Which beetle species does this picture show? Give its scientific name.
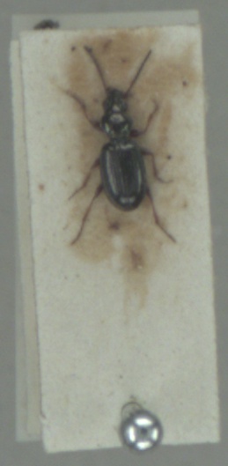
Bembidion lampros
